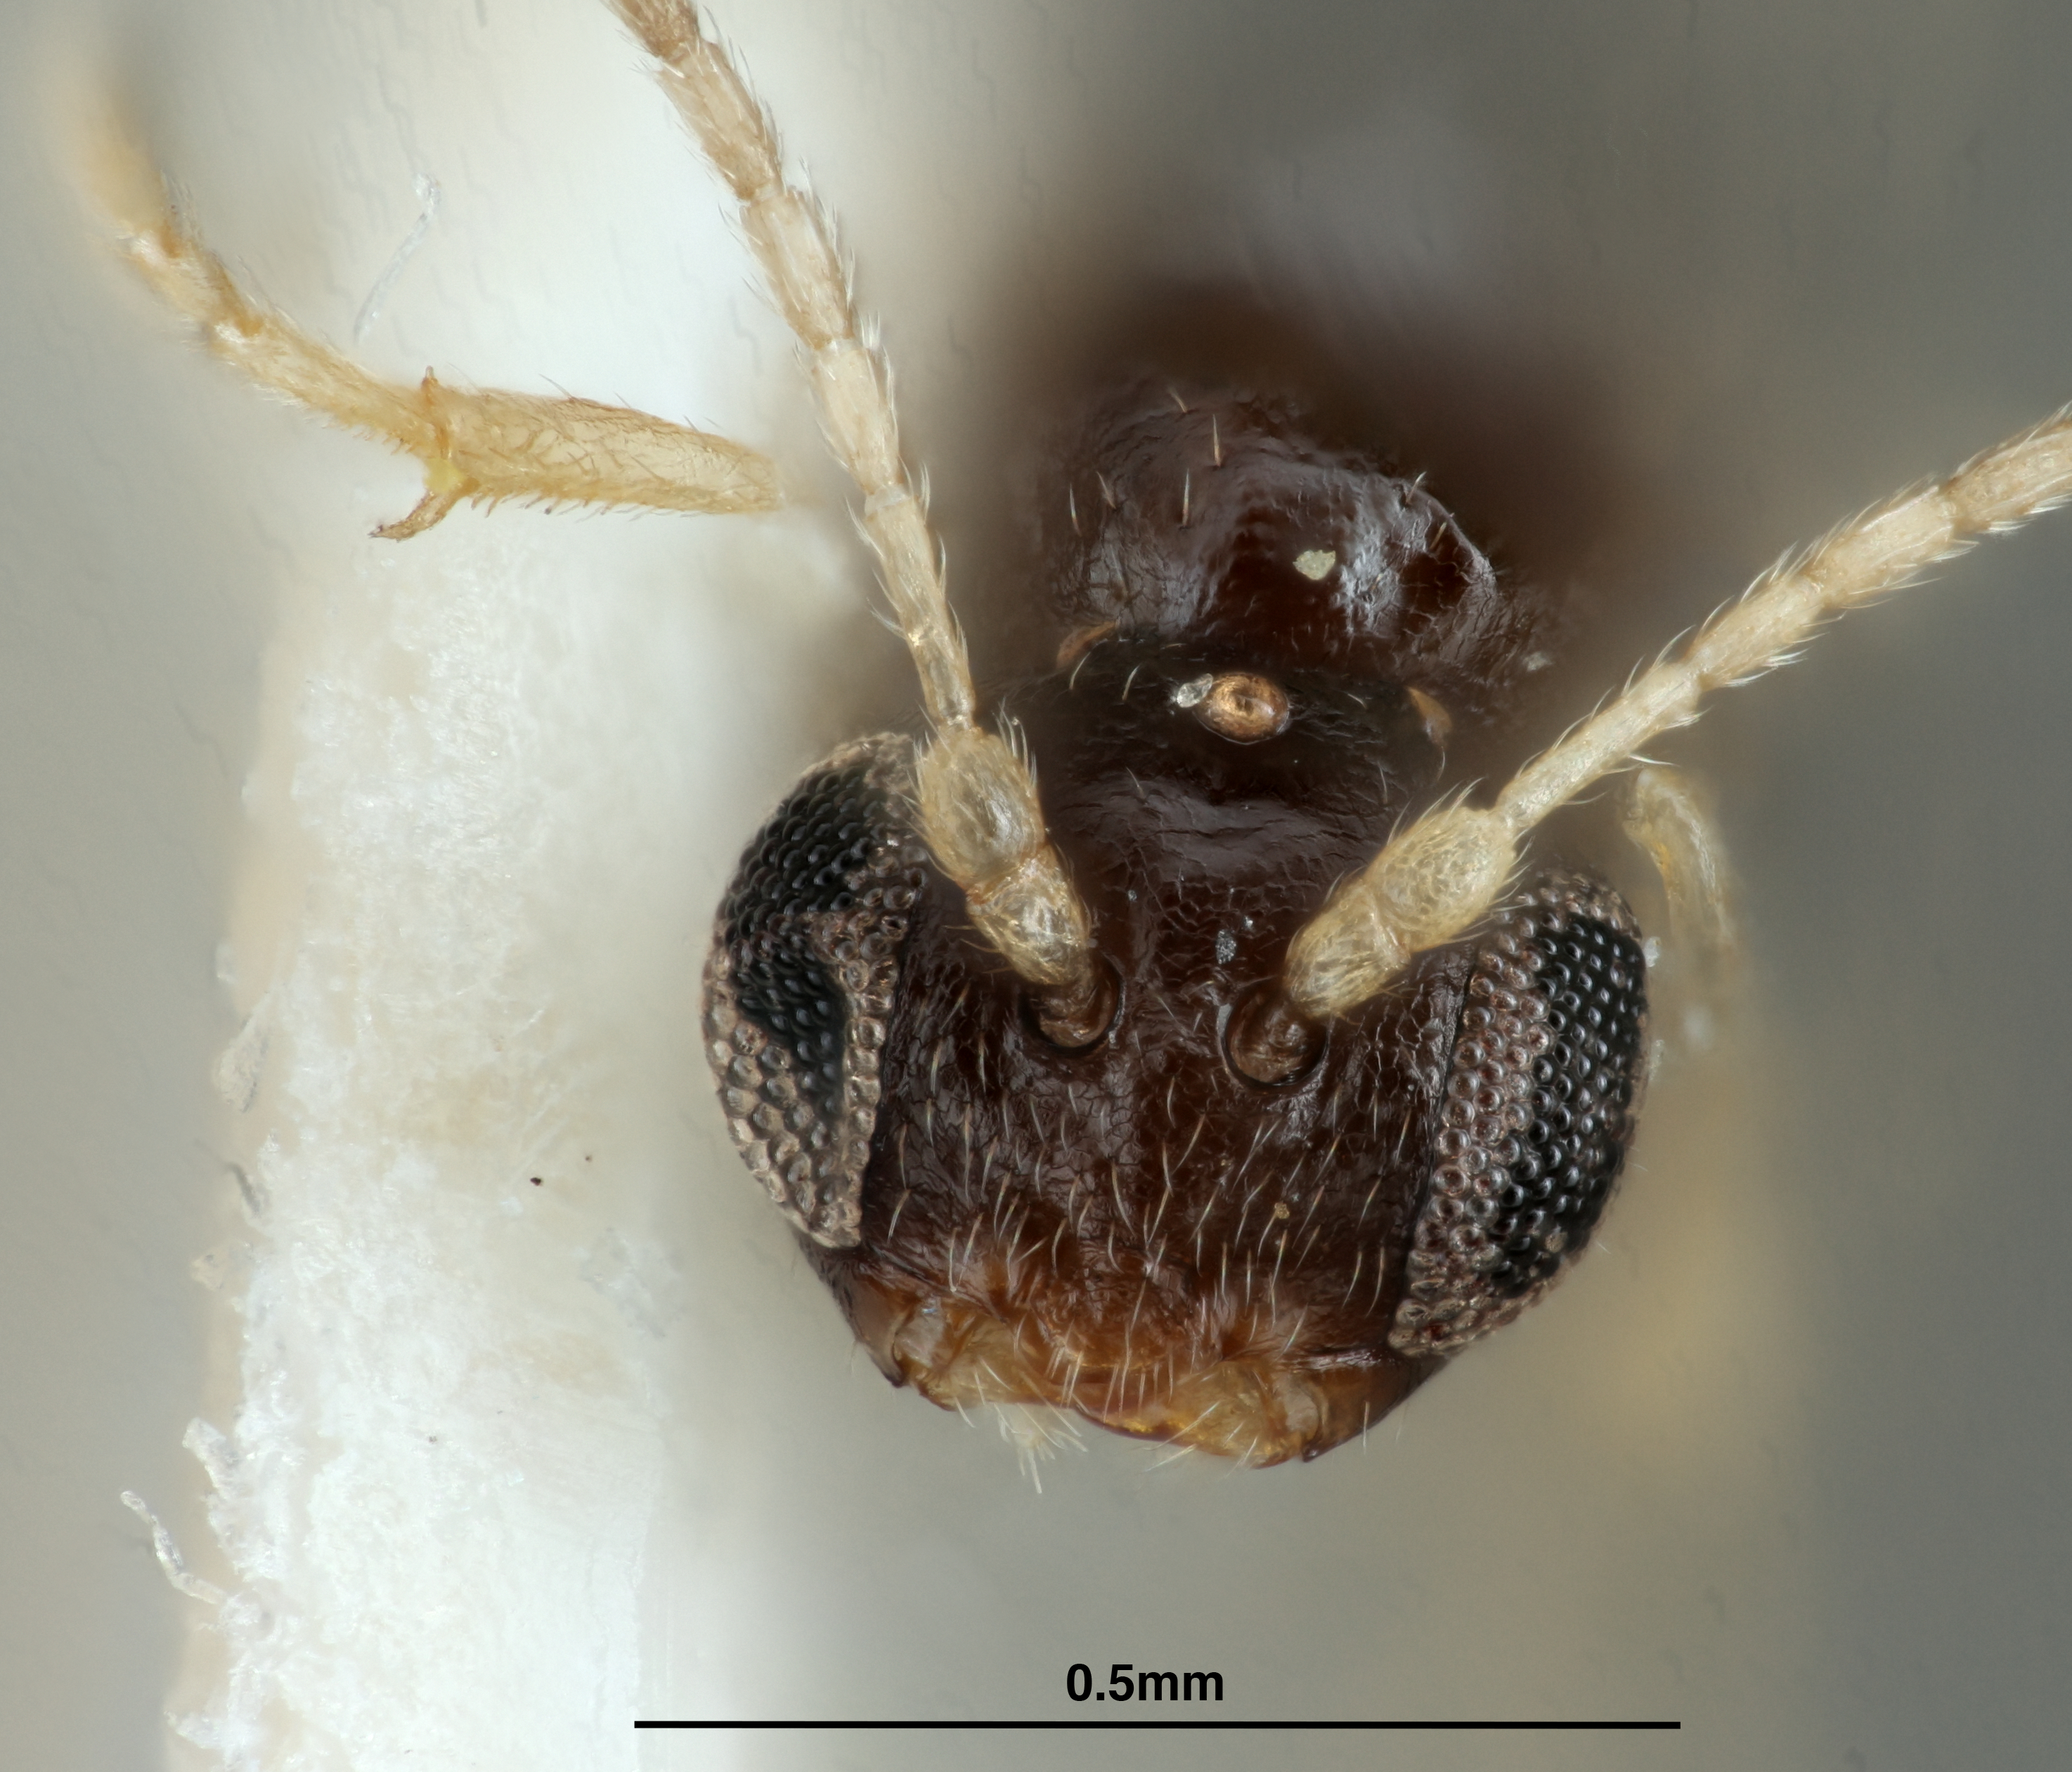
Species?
Neuroterus chapmanii
